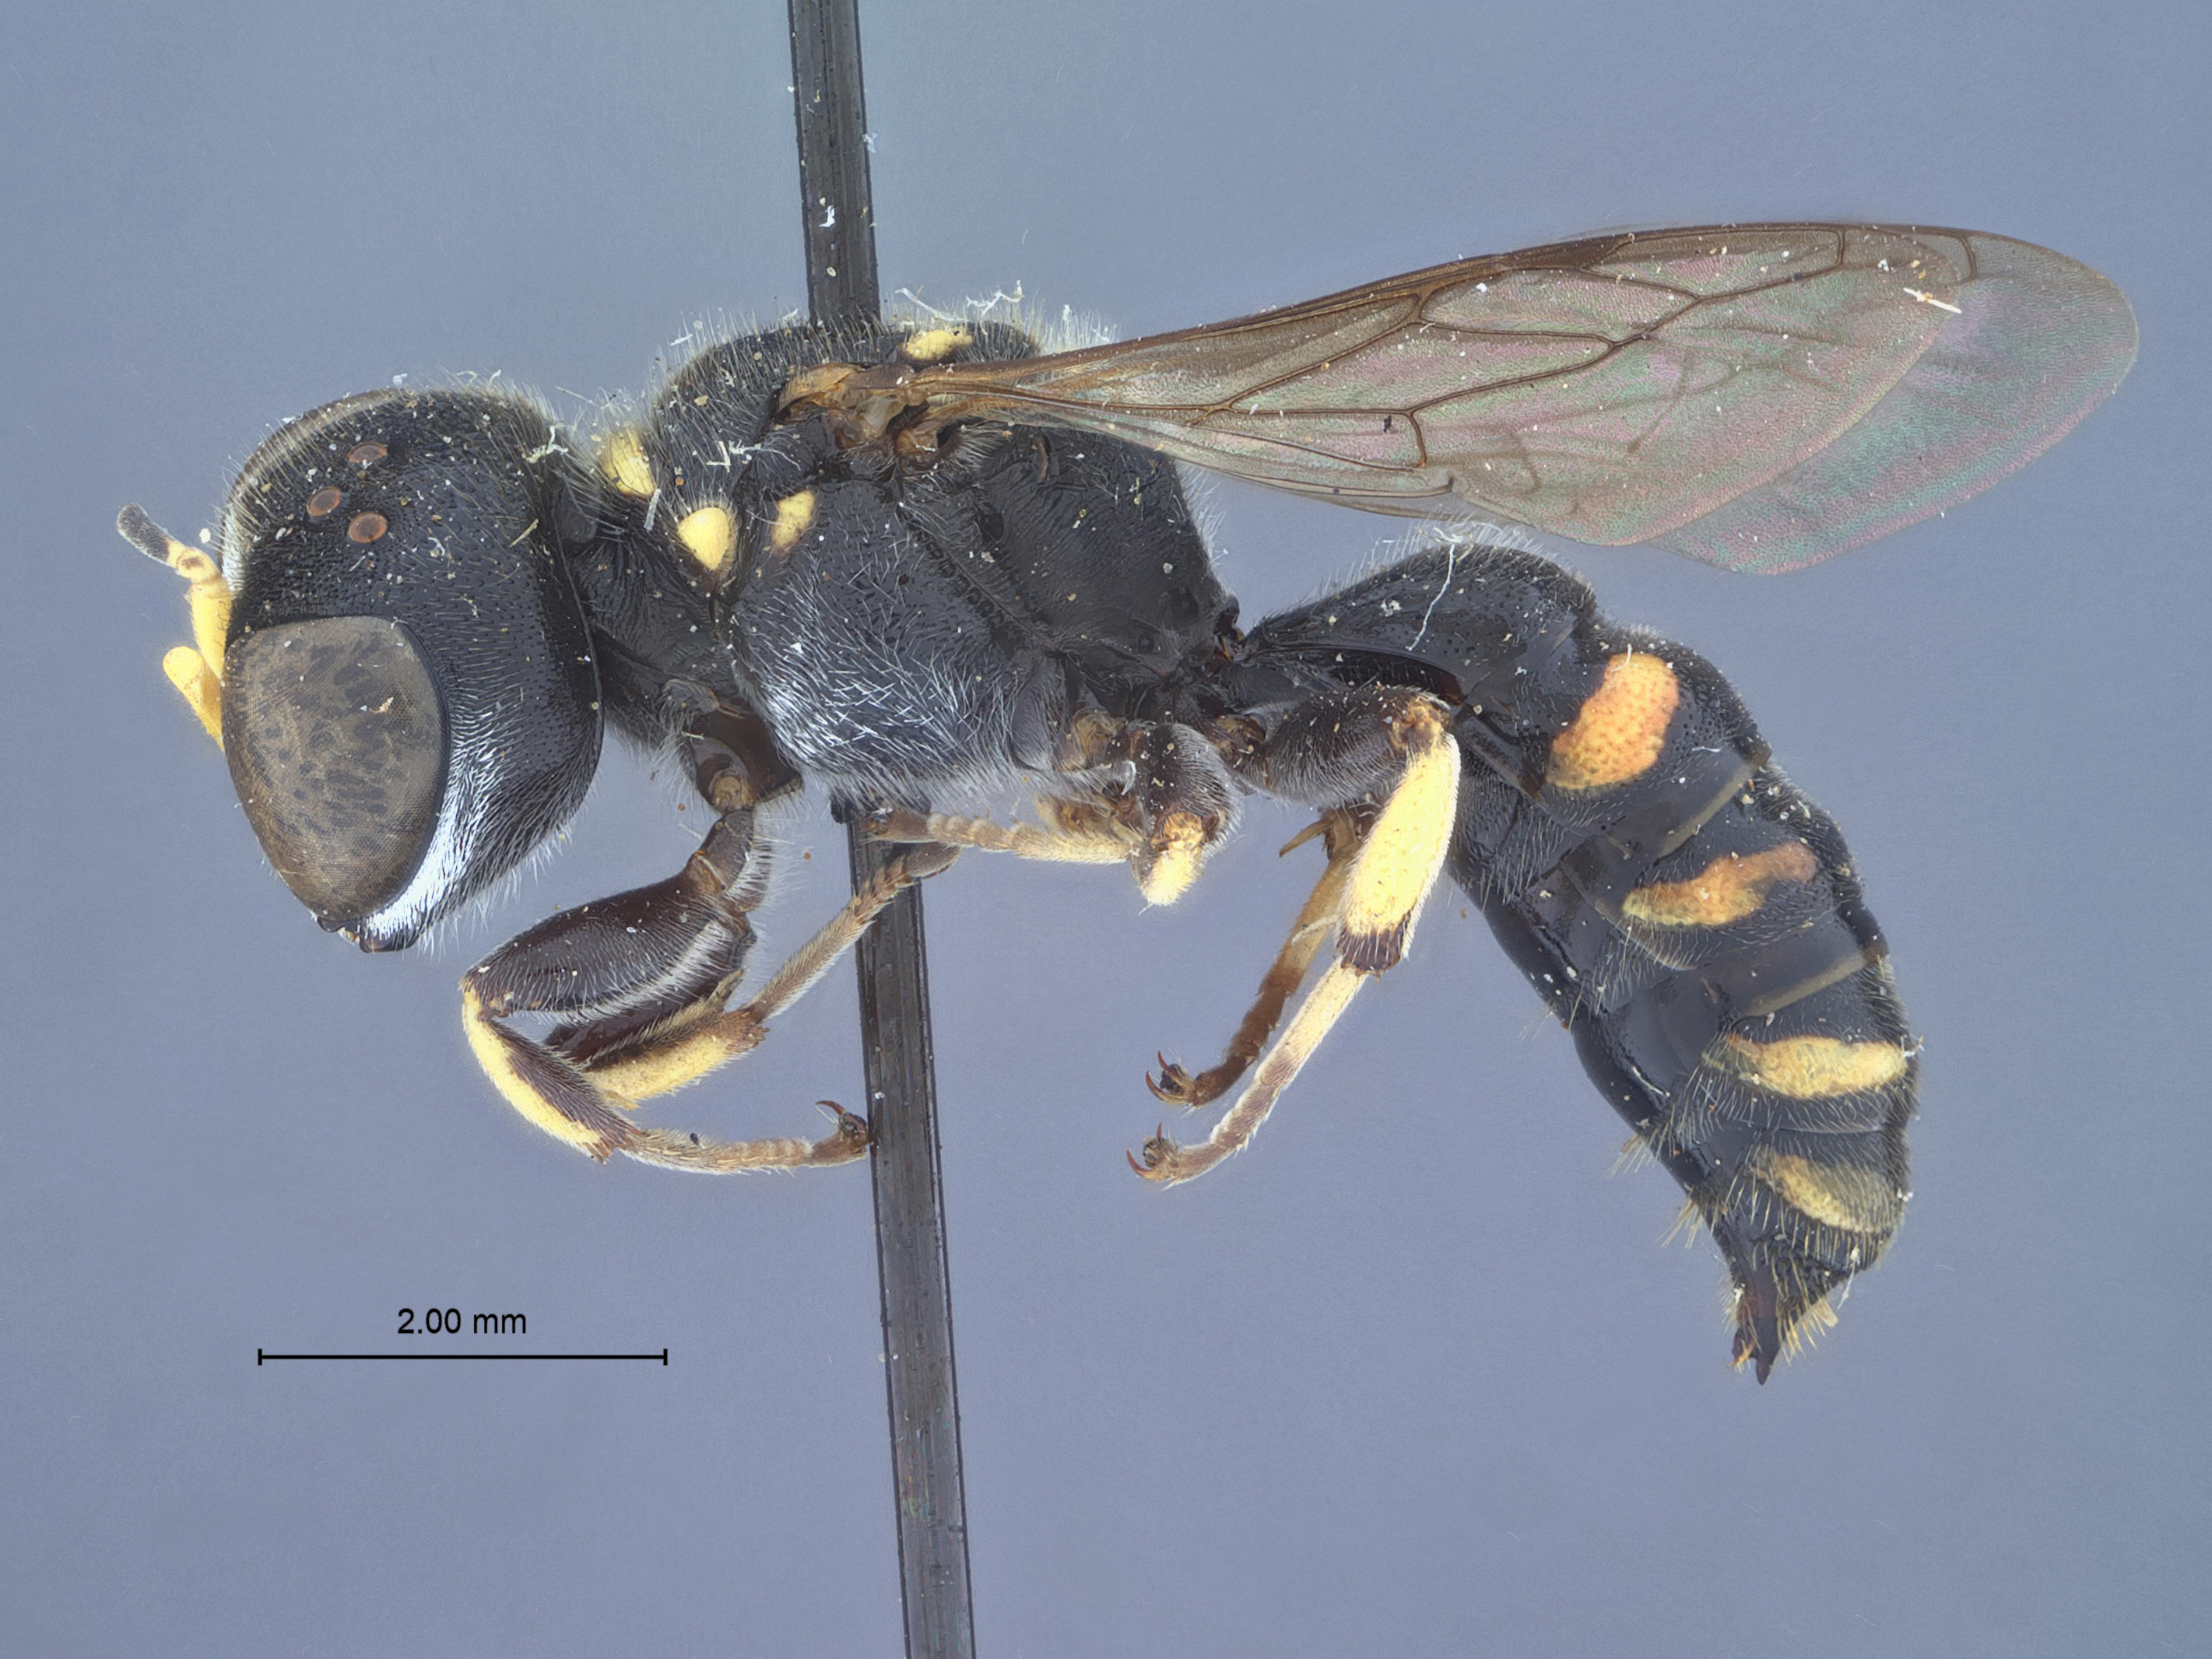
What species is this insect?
Crabro banksi
